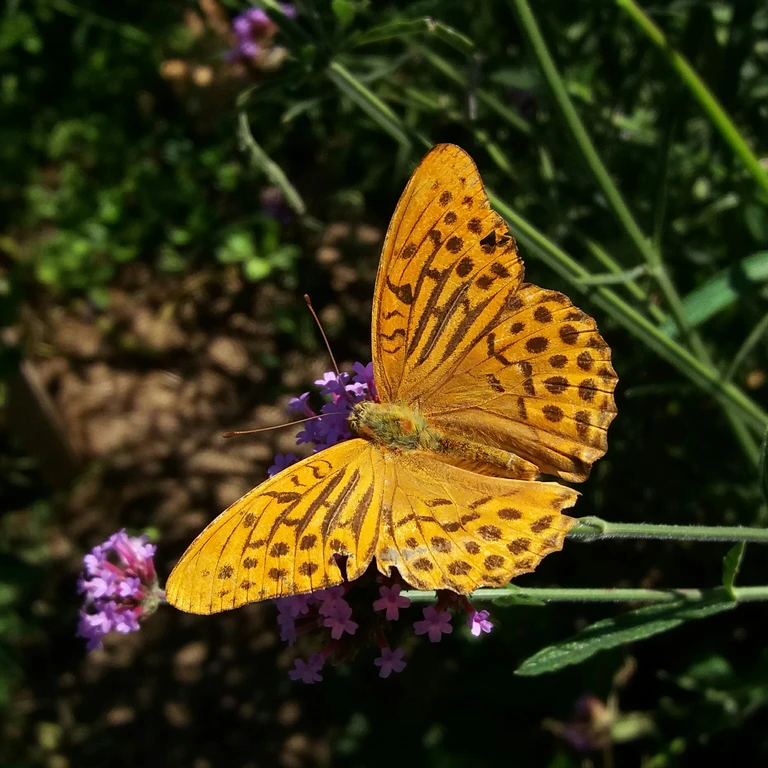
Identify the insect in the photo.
Argynnis paphia
